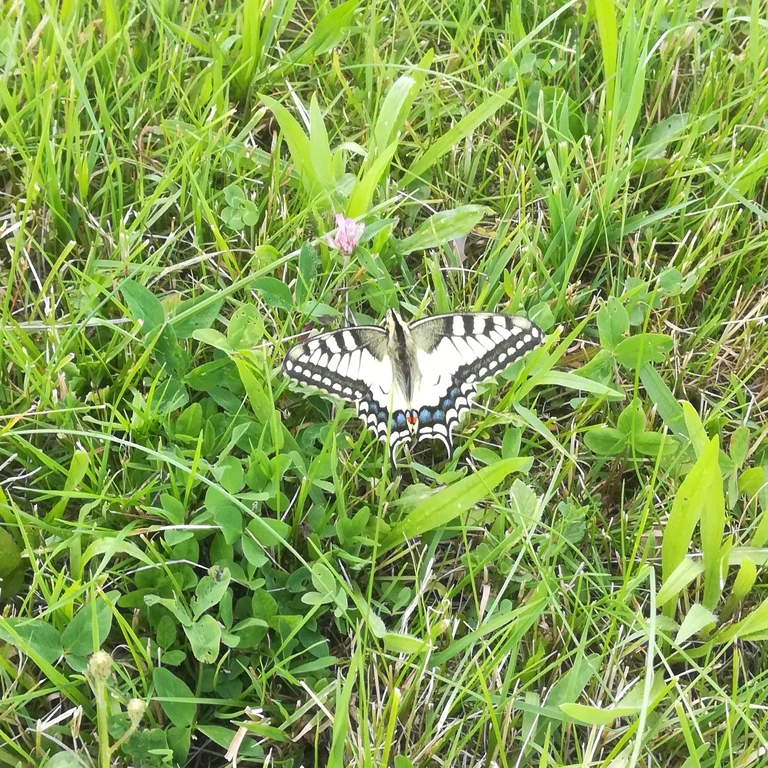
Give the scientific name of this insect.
Papilio machaon
